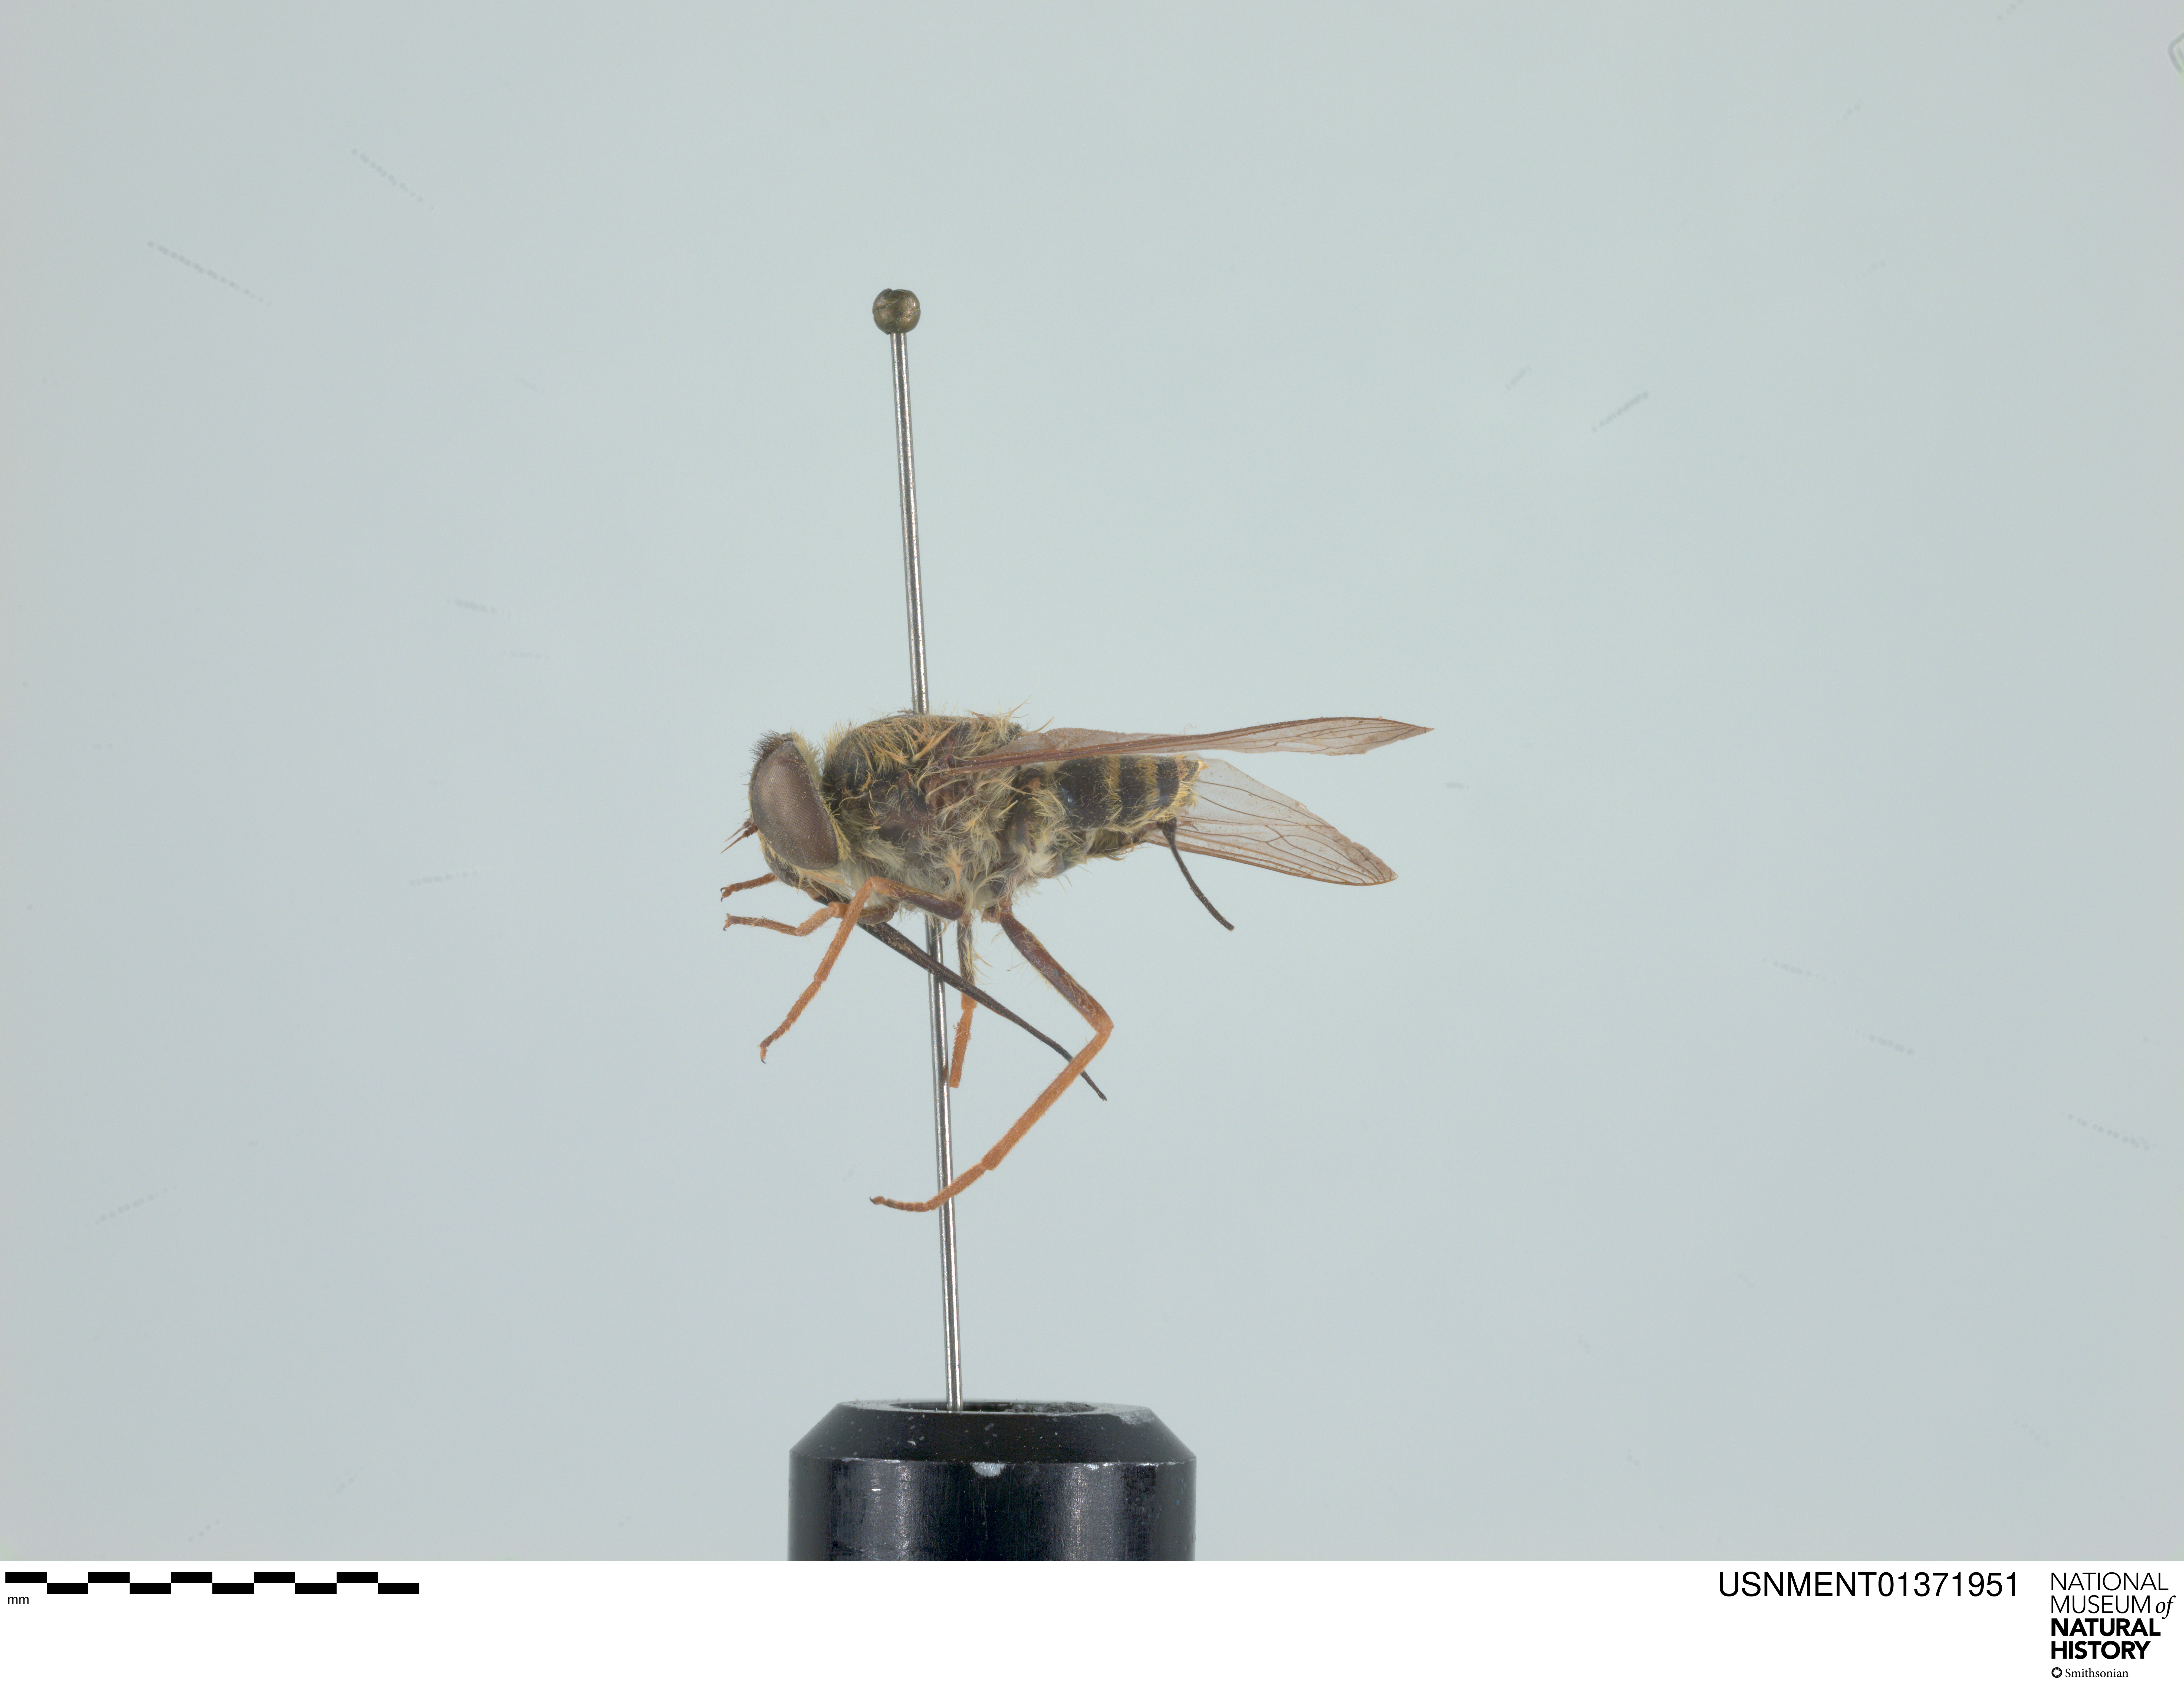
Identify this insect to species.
Neorhynchocephalus tauscheri
